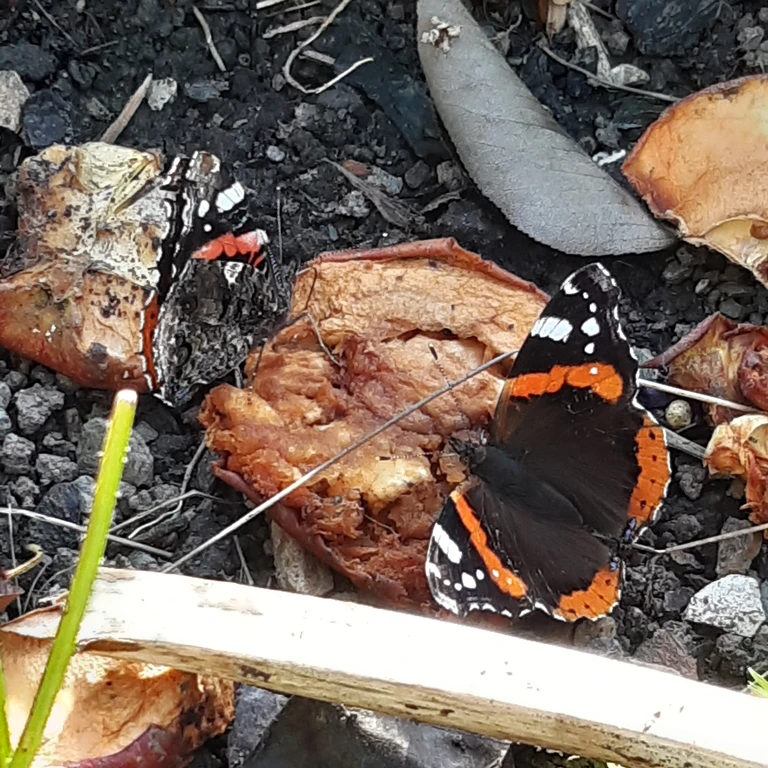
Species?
Vanessa atalanta
